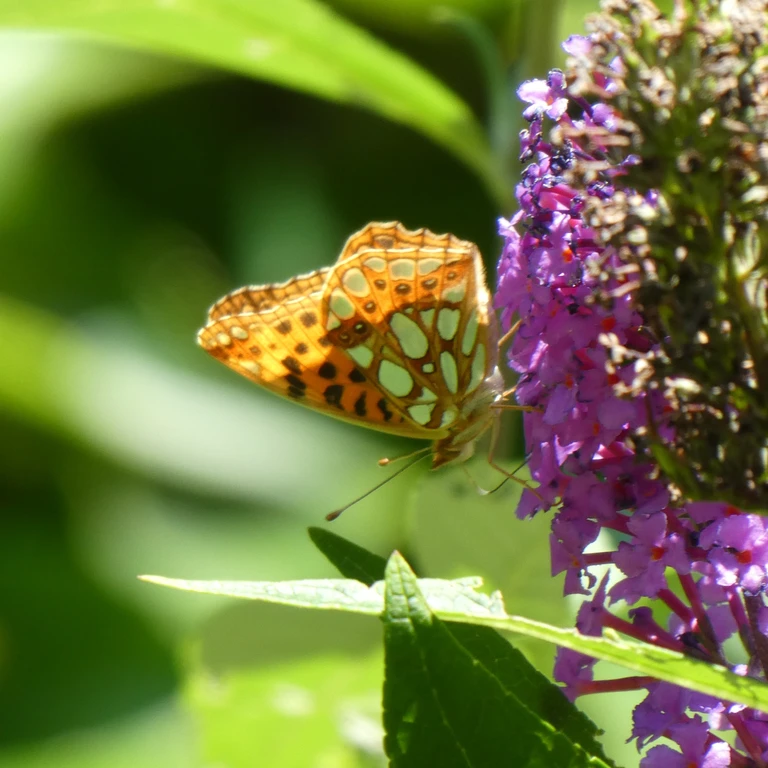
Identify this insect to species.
Issoria lathonia
